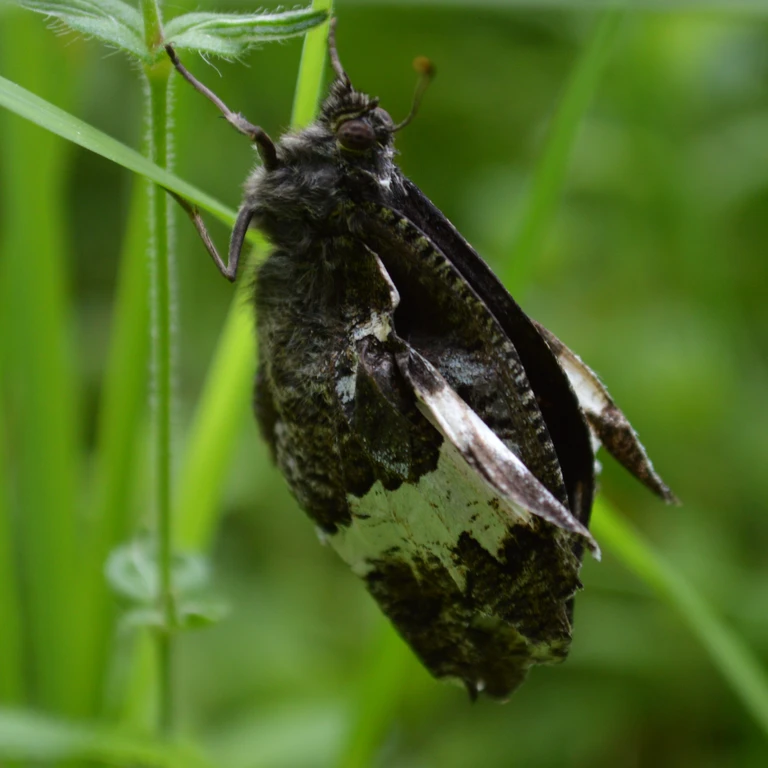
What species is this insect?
Brintesia circe
